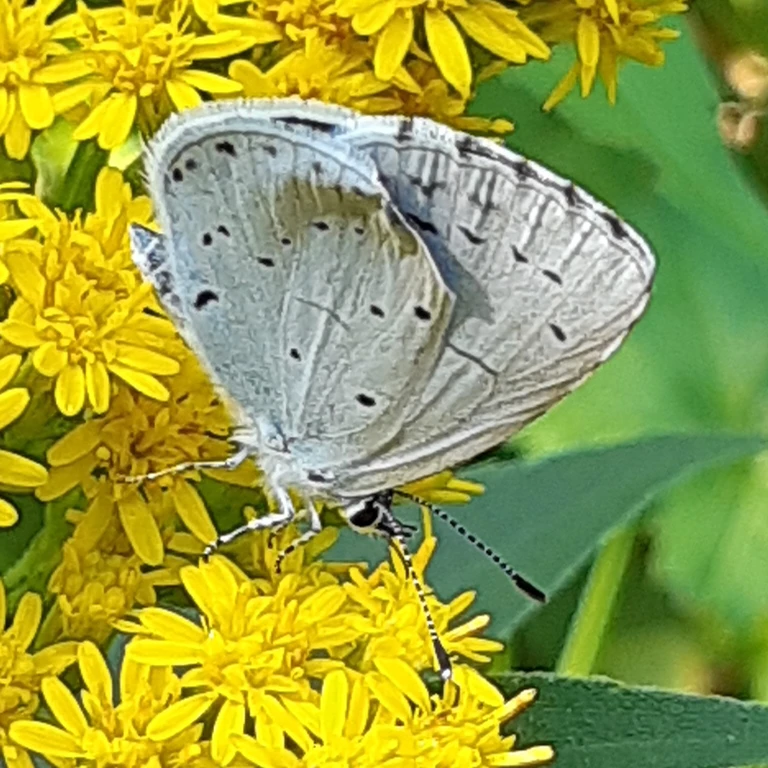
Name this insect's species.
Celastrina argiolus
